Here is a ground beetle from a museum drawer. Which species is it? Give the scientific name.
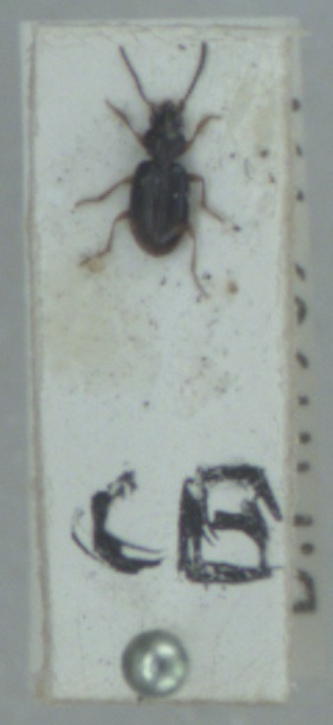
Bembidion assimile
